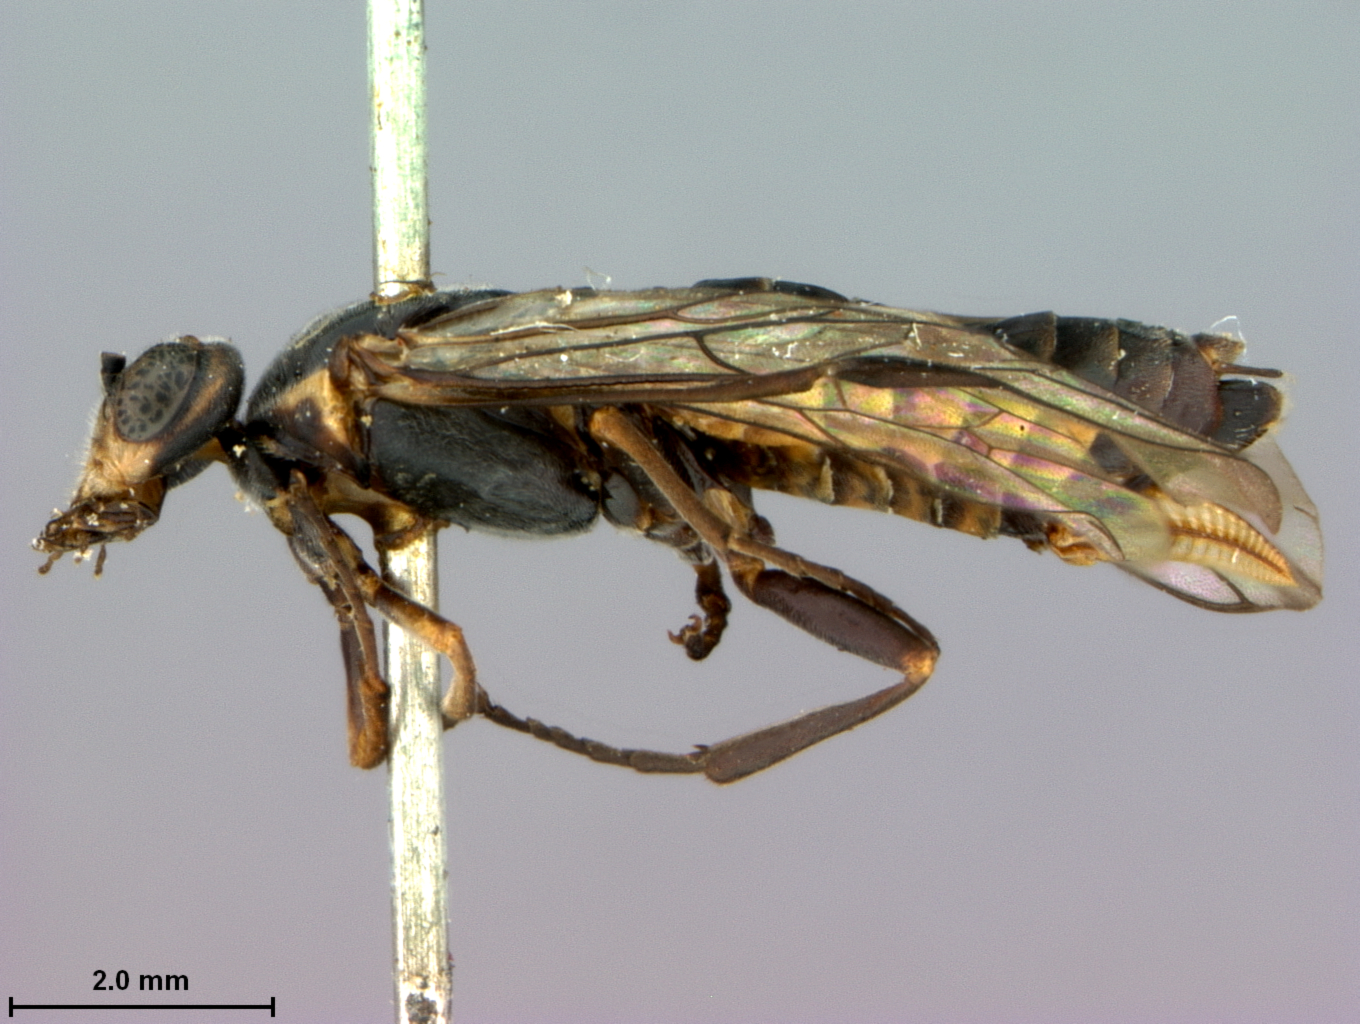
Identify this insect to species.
Amauronematus similis
